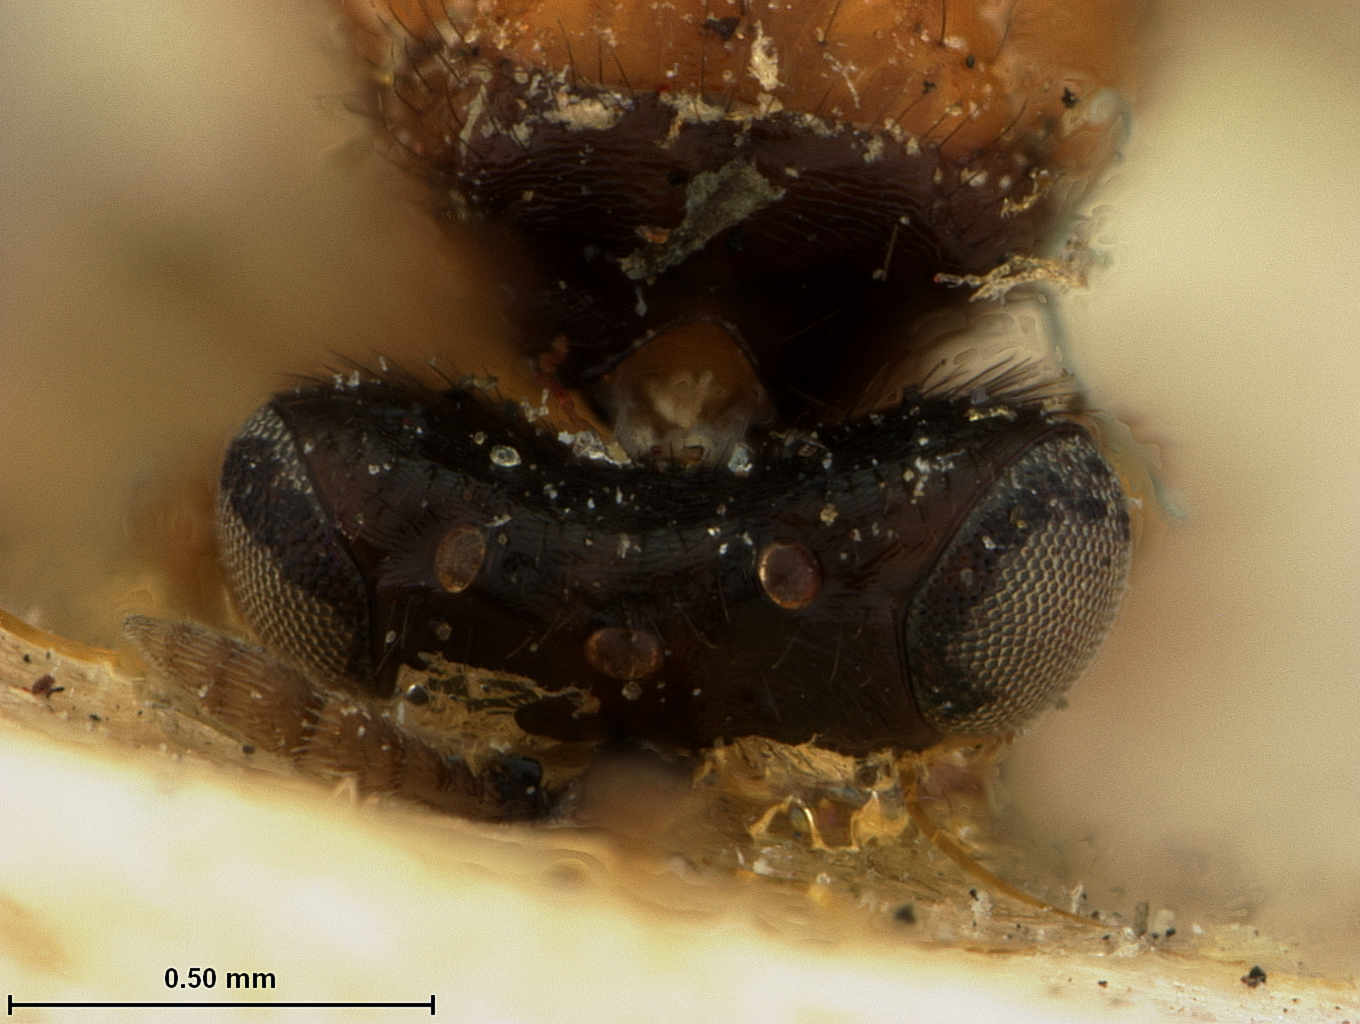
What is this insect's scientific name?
Paraterobia nigriceps
